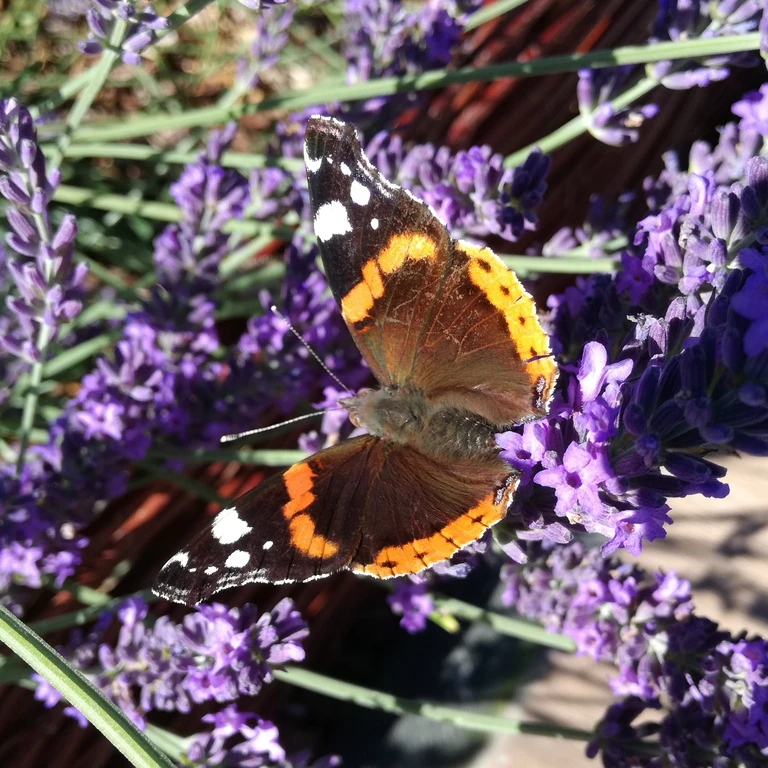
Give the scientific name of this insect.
Vanessa atalanta
